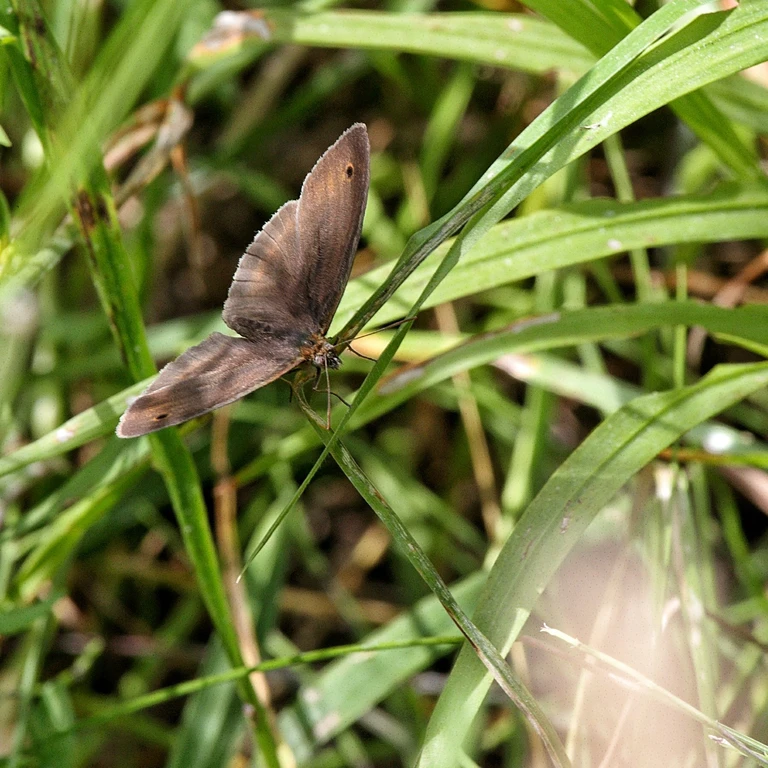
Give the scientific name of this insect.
Maniola jurtina
